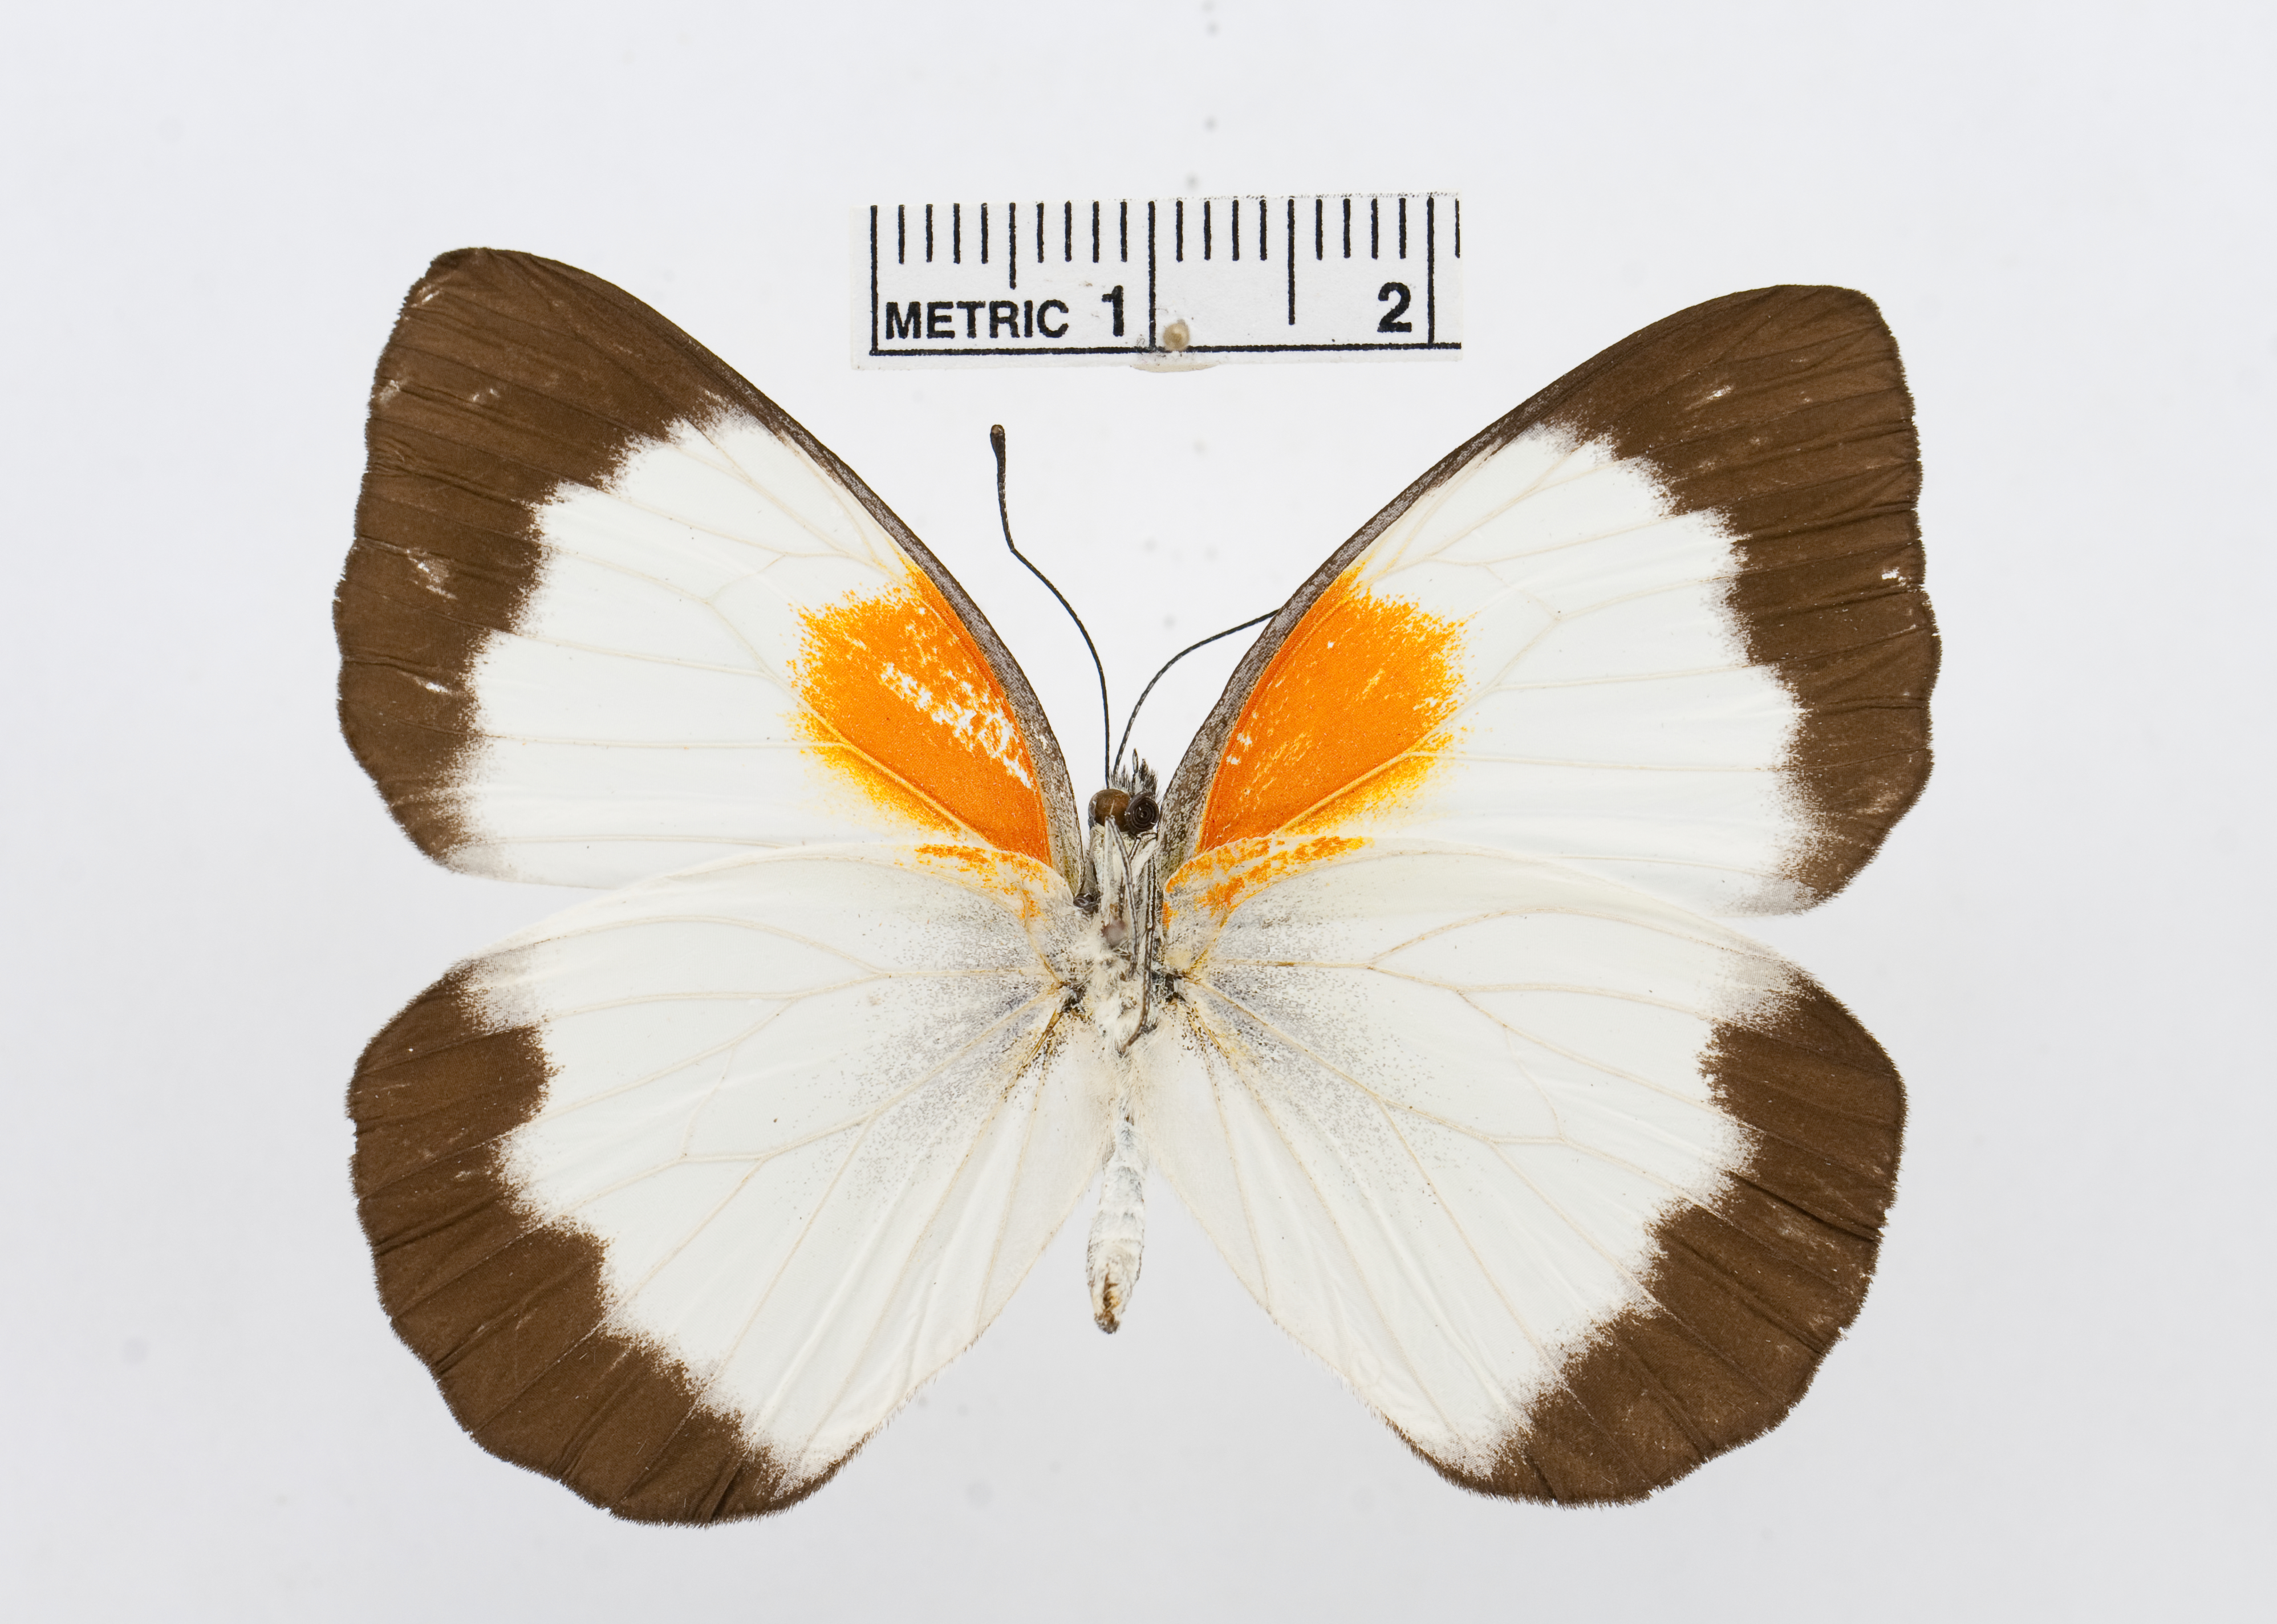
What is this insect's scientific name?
Belenois helcida
